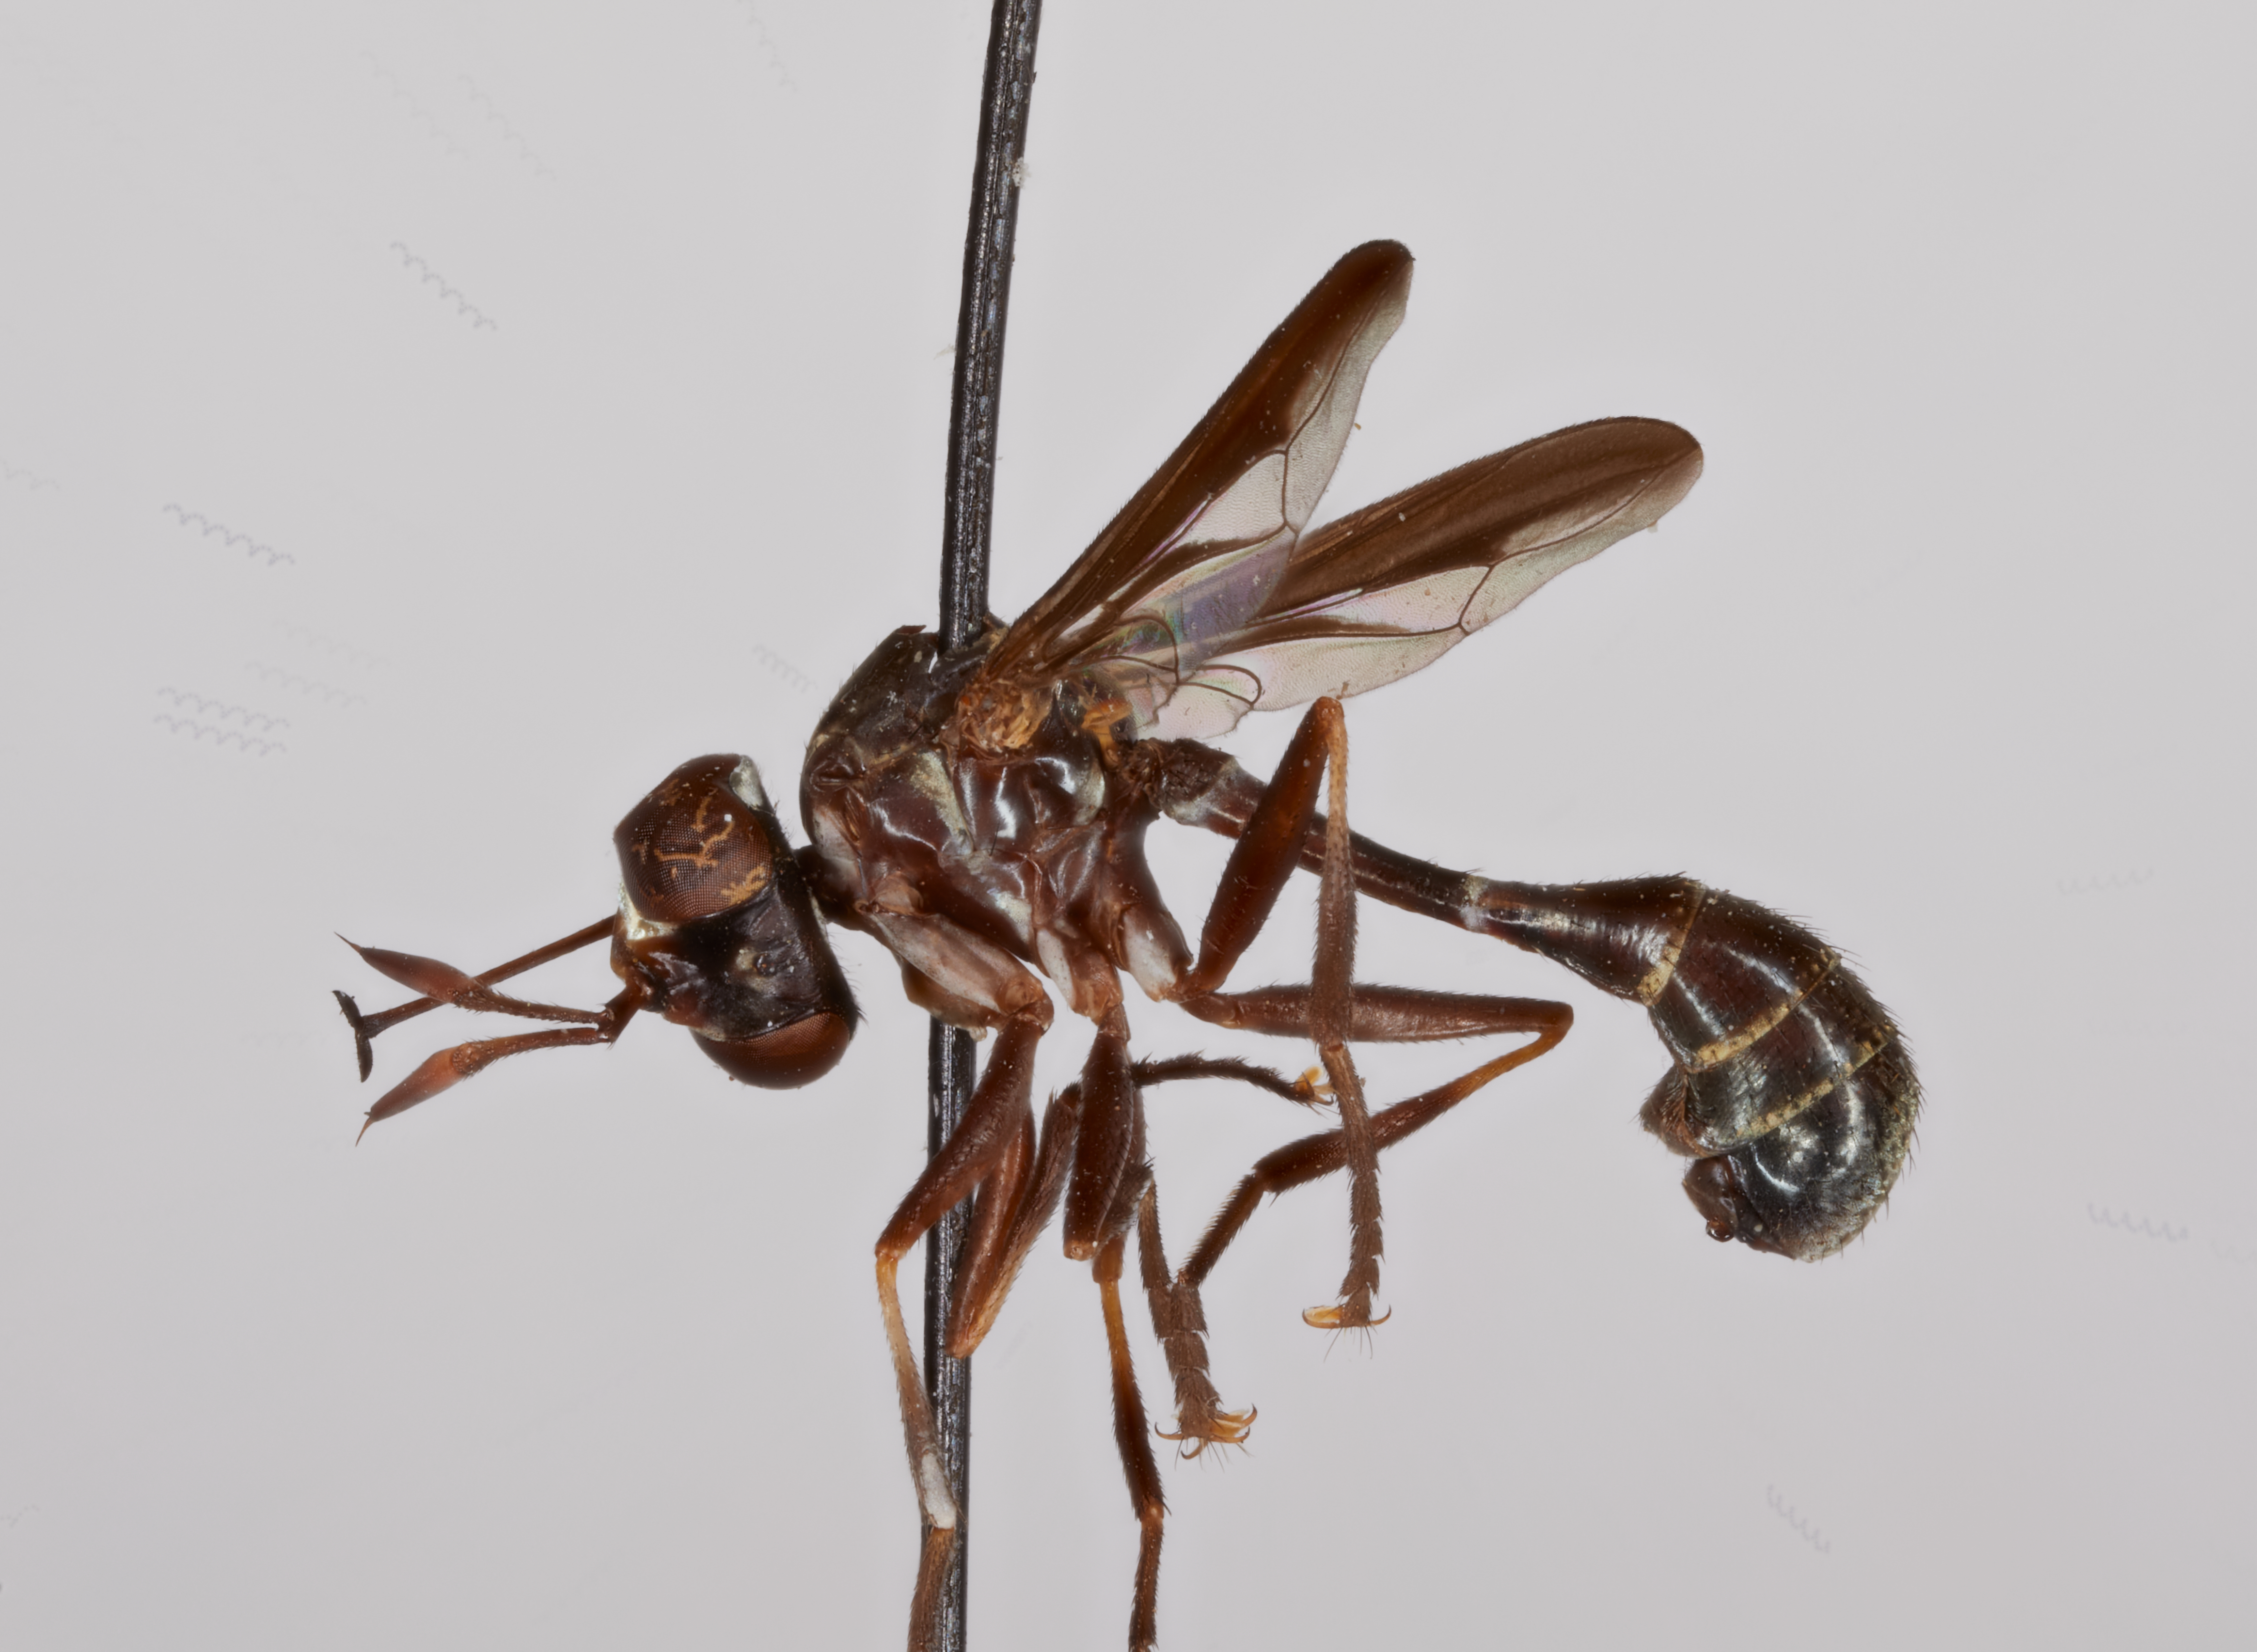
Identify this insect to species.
Conops ornatifrons (also Physoconops ornatifrons)
